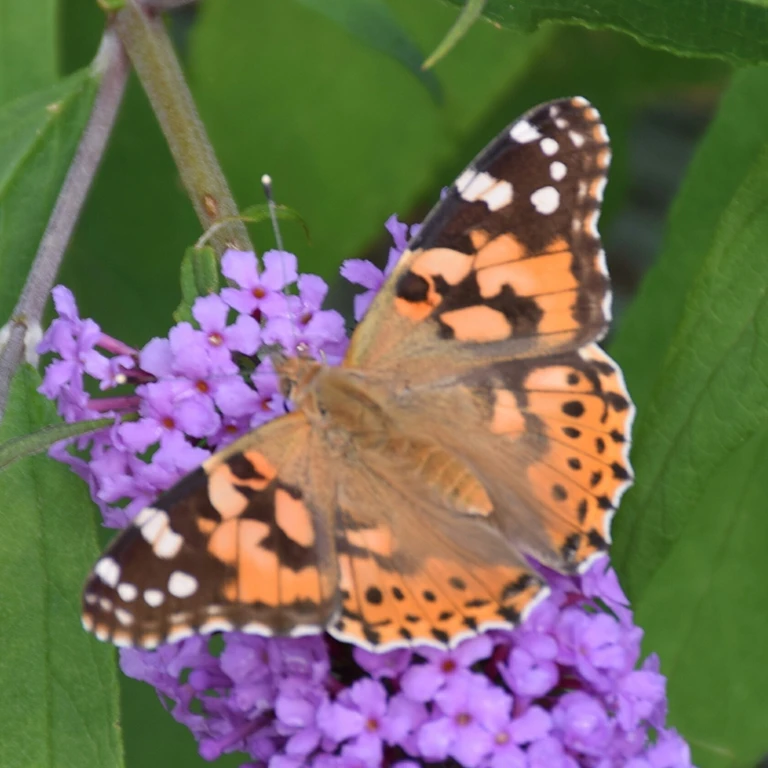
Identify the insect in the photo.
Vanessa cardui
